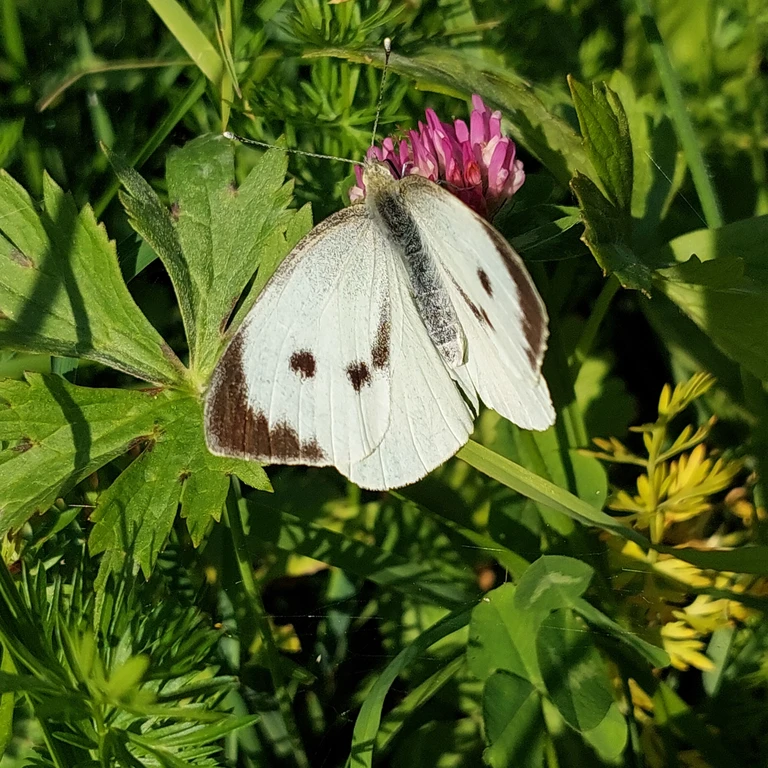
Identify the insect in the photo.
Pieris brassicae
